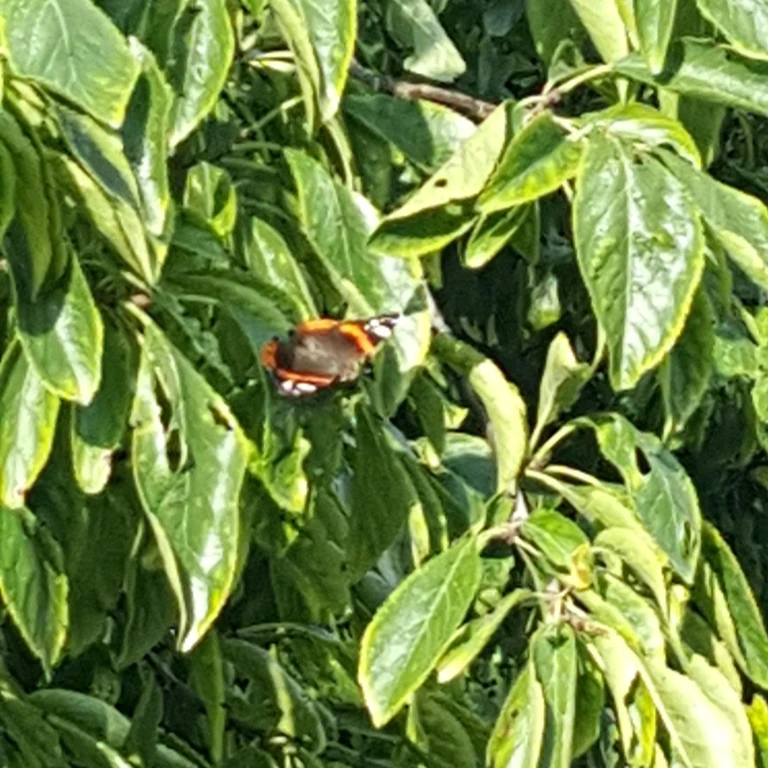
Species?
Vanessa atalanta
